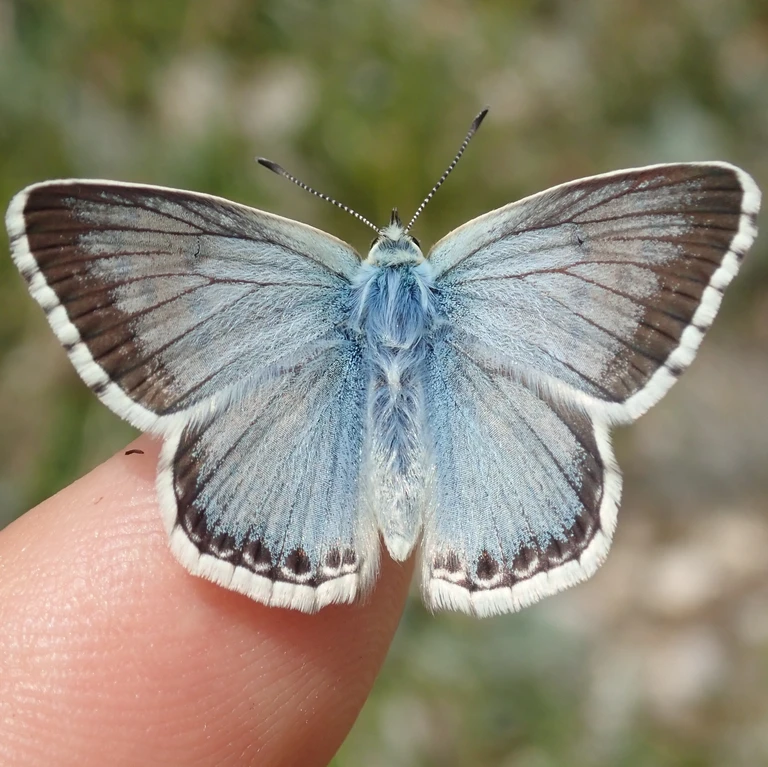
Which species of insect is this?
Lysandra coridon
